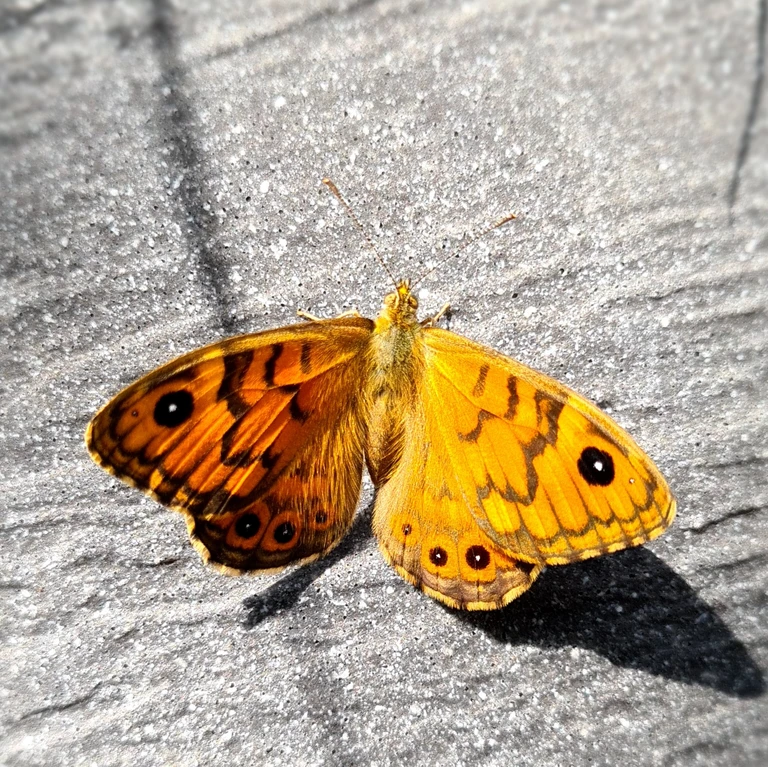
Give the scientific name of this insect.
Lasiommata megera (also Pararge megera)
